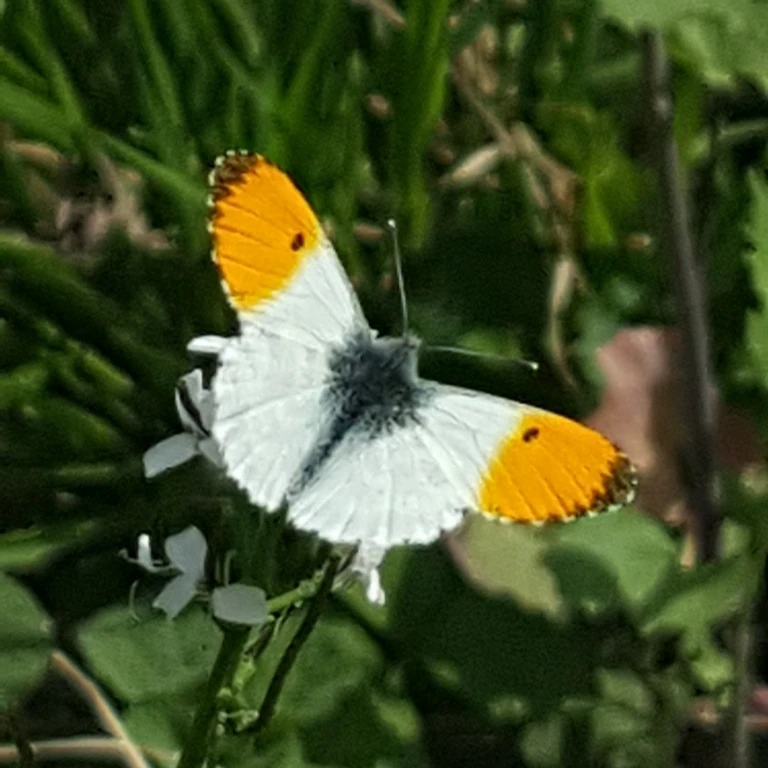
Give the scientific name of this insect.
Anthocharis cardamines
